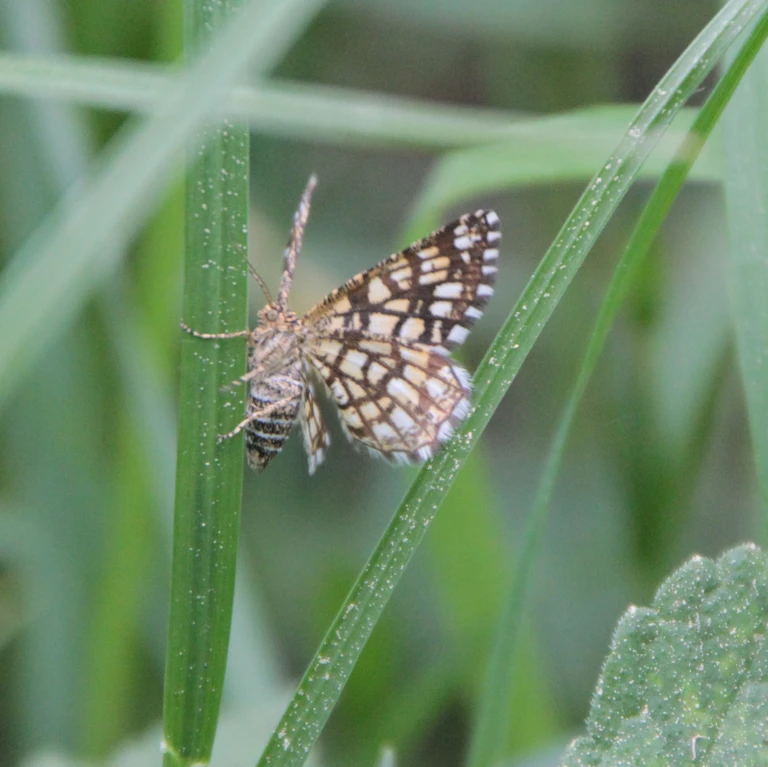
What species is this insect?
Chiasmia clathrata
